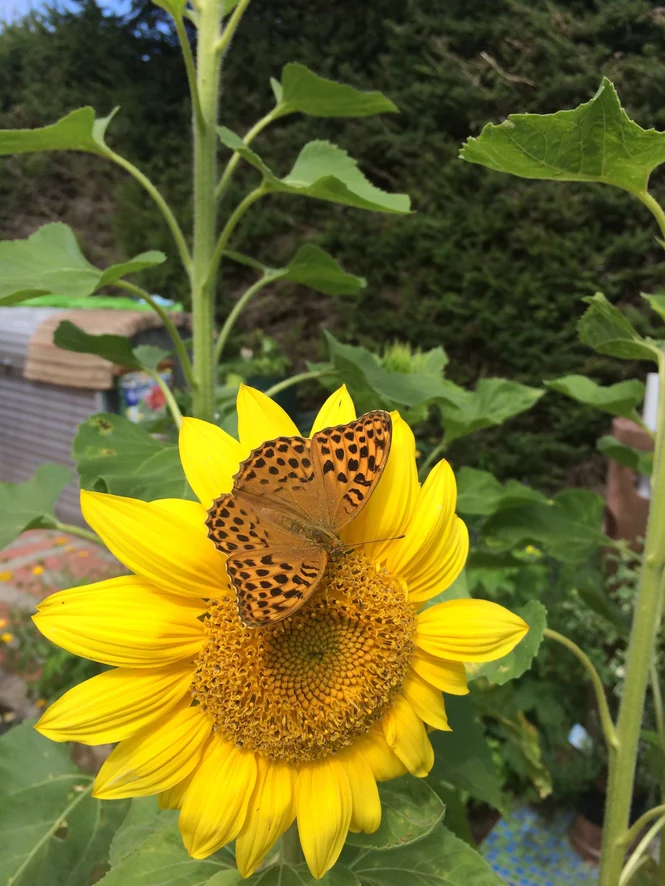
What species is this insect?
Argynnis paphia
